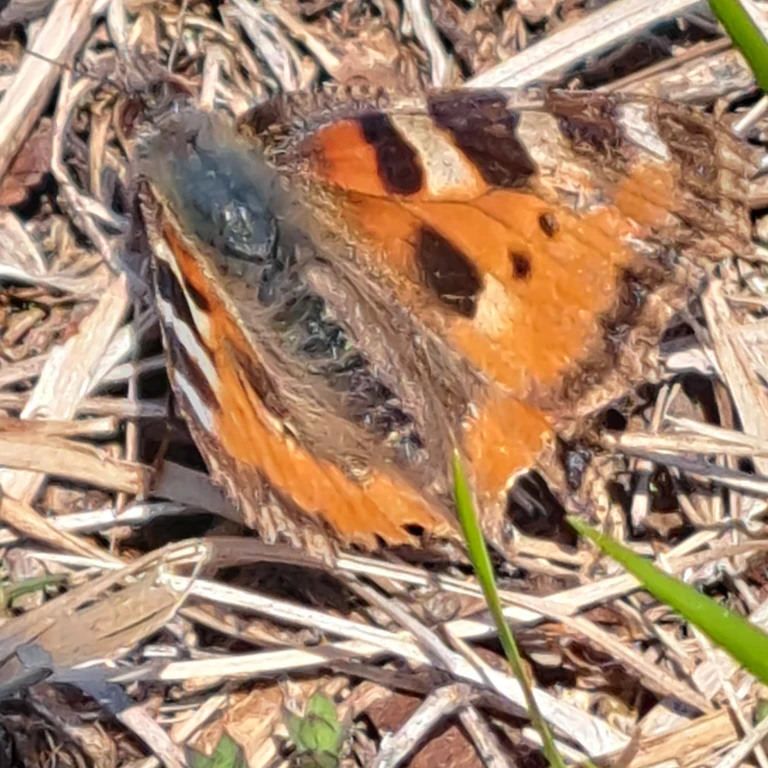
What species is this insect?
Aglais urticae
